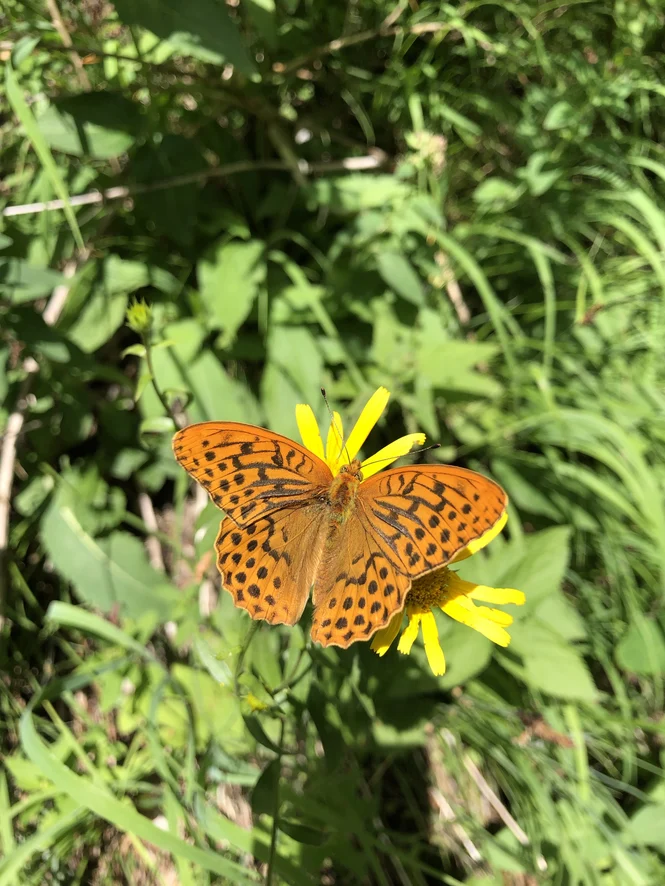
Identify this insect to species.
Argynnis paphia
